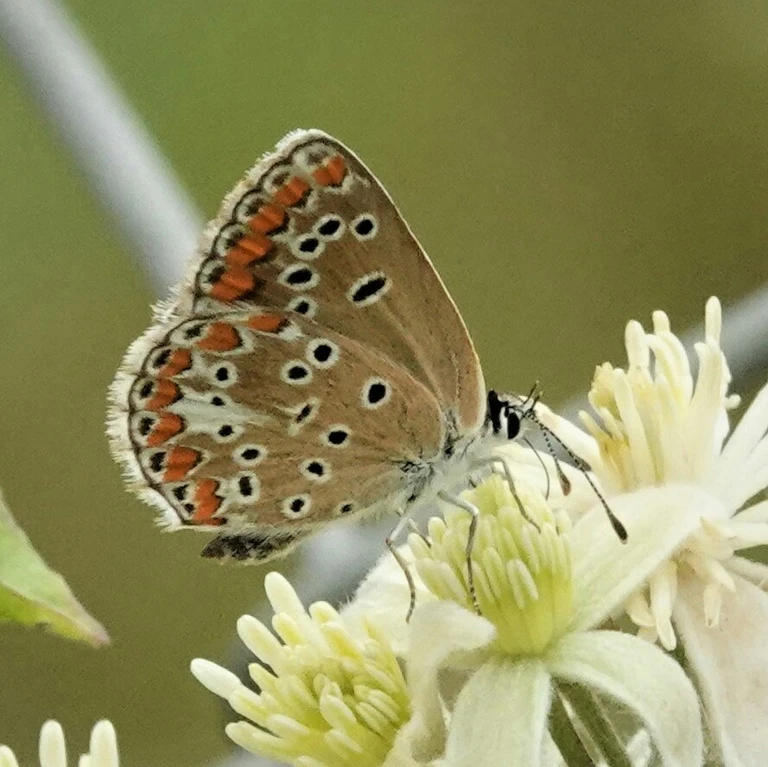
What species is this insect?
Aricia agestis/artaxerxes
